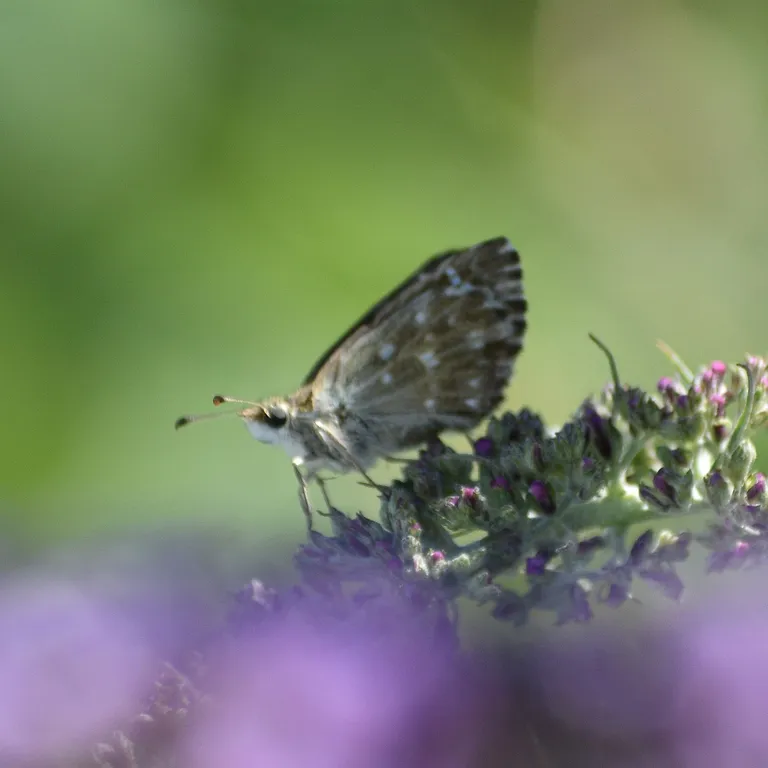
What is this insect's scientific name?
Carcharodus alceae
